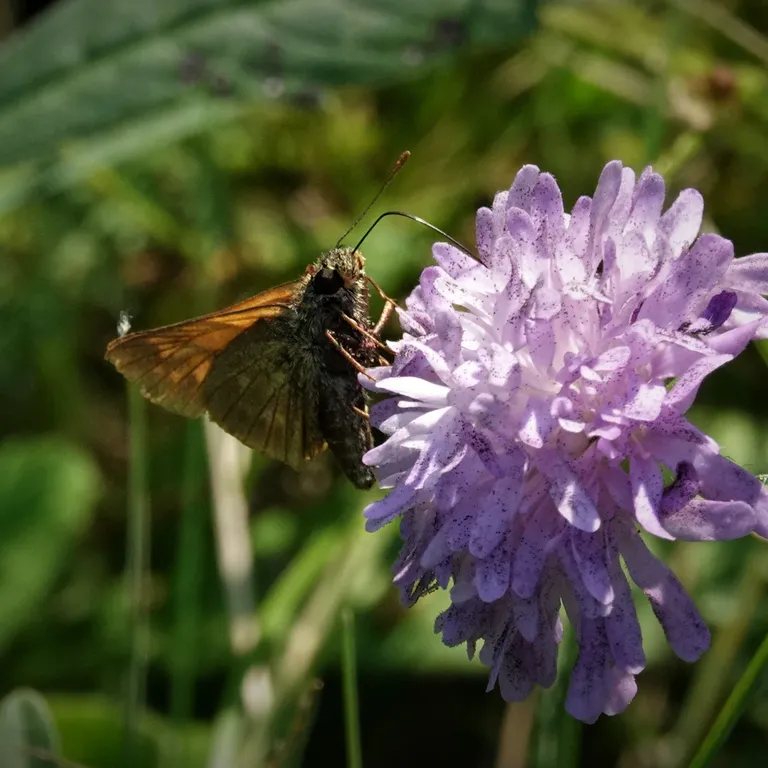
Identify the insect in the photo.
Ochlodes sylvanus (also Ochlodes venata)
